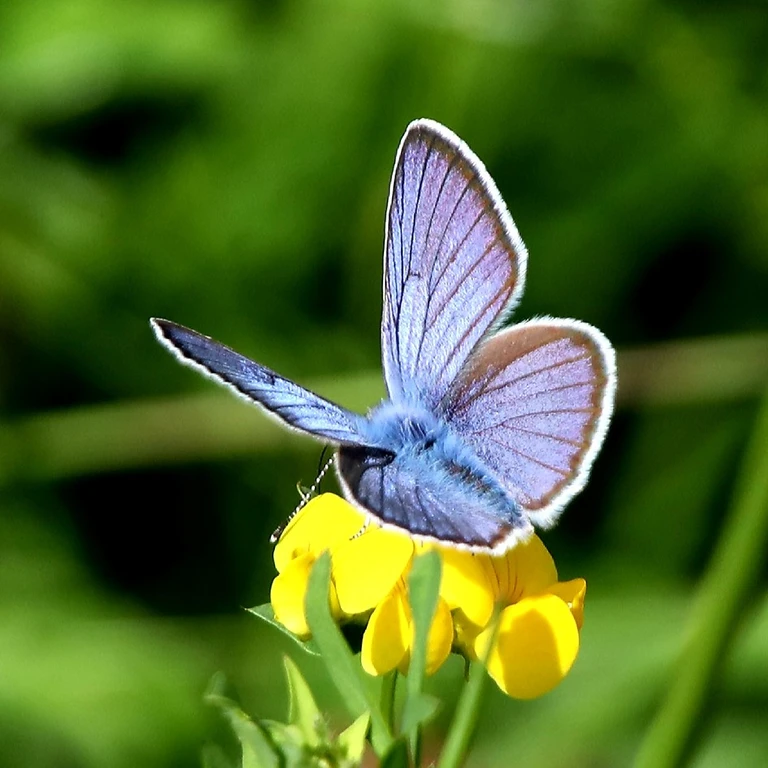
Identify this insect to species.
Cyaniris semiargus
